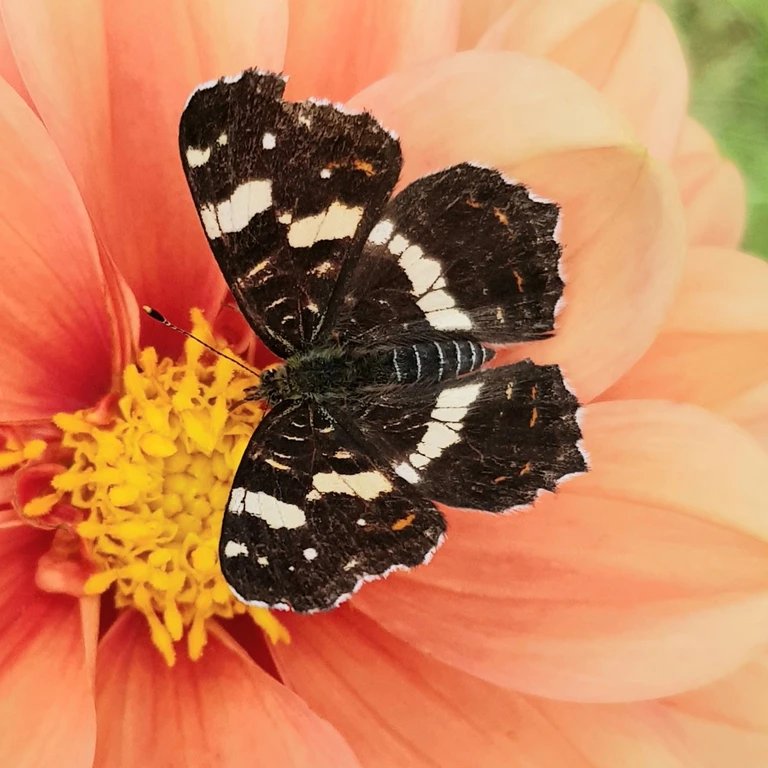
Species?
Araschnia levana
